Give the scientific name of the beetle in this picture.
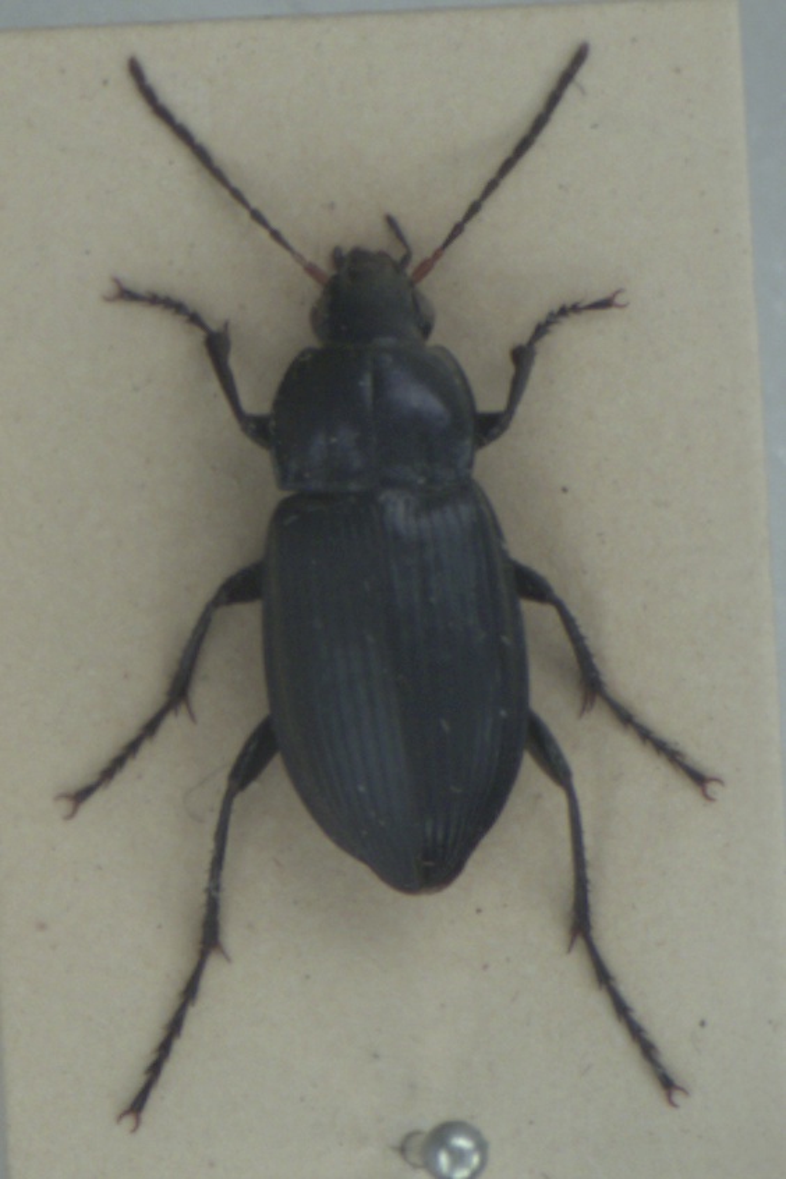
Poecilus cupreus
